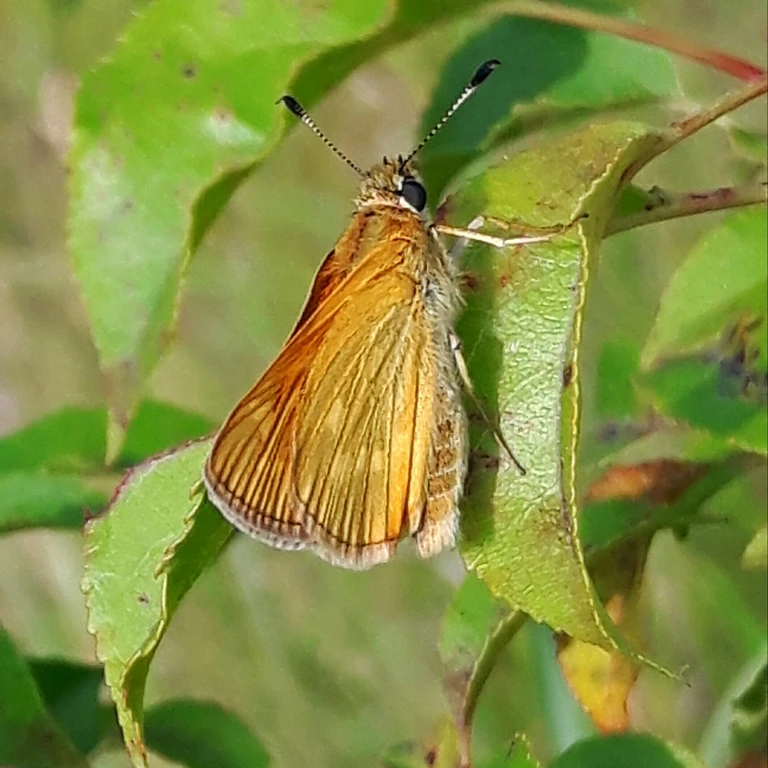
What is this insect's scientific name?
Ochlodes sylvanus (also Ochlodes venata)
